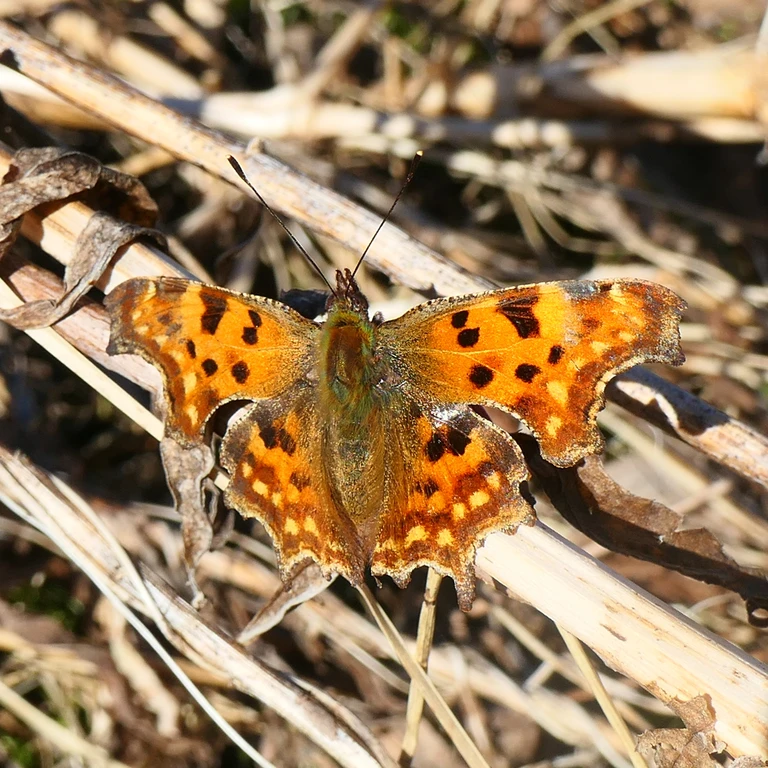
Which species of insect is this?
Polygonia c-album
